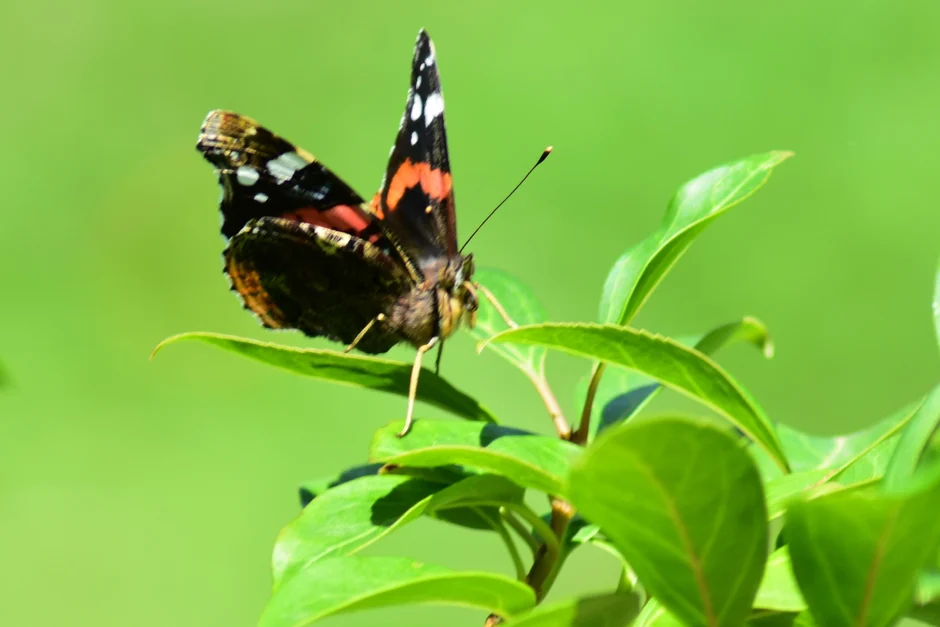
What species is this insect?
Vanessa atalanta
